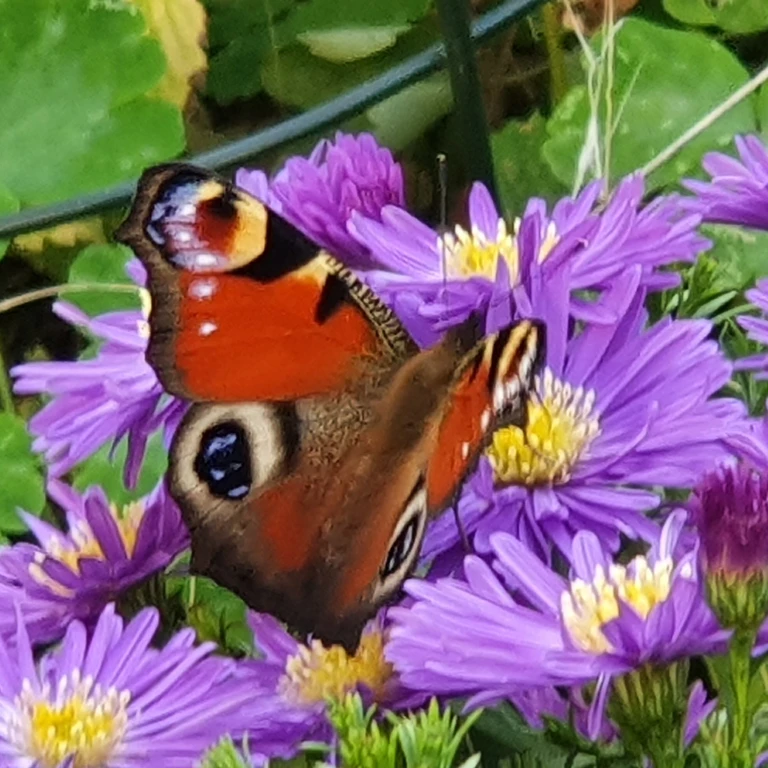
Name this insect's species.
Aglais io
